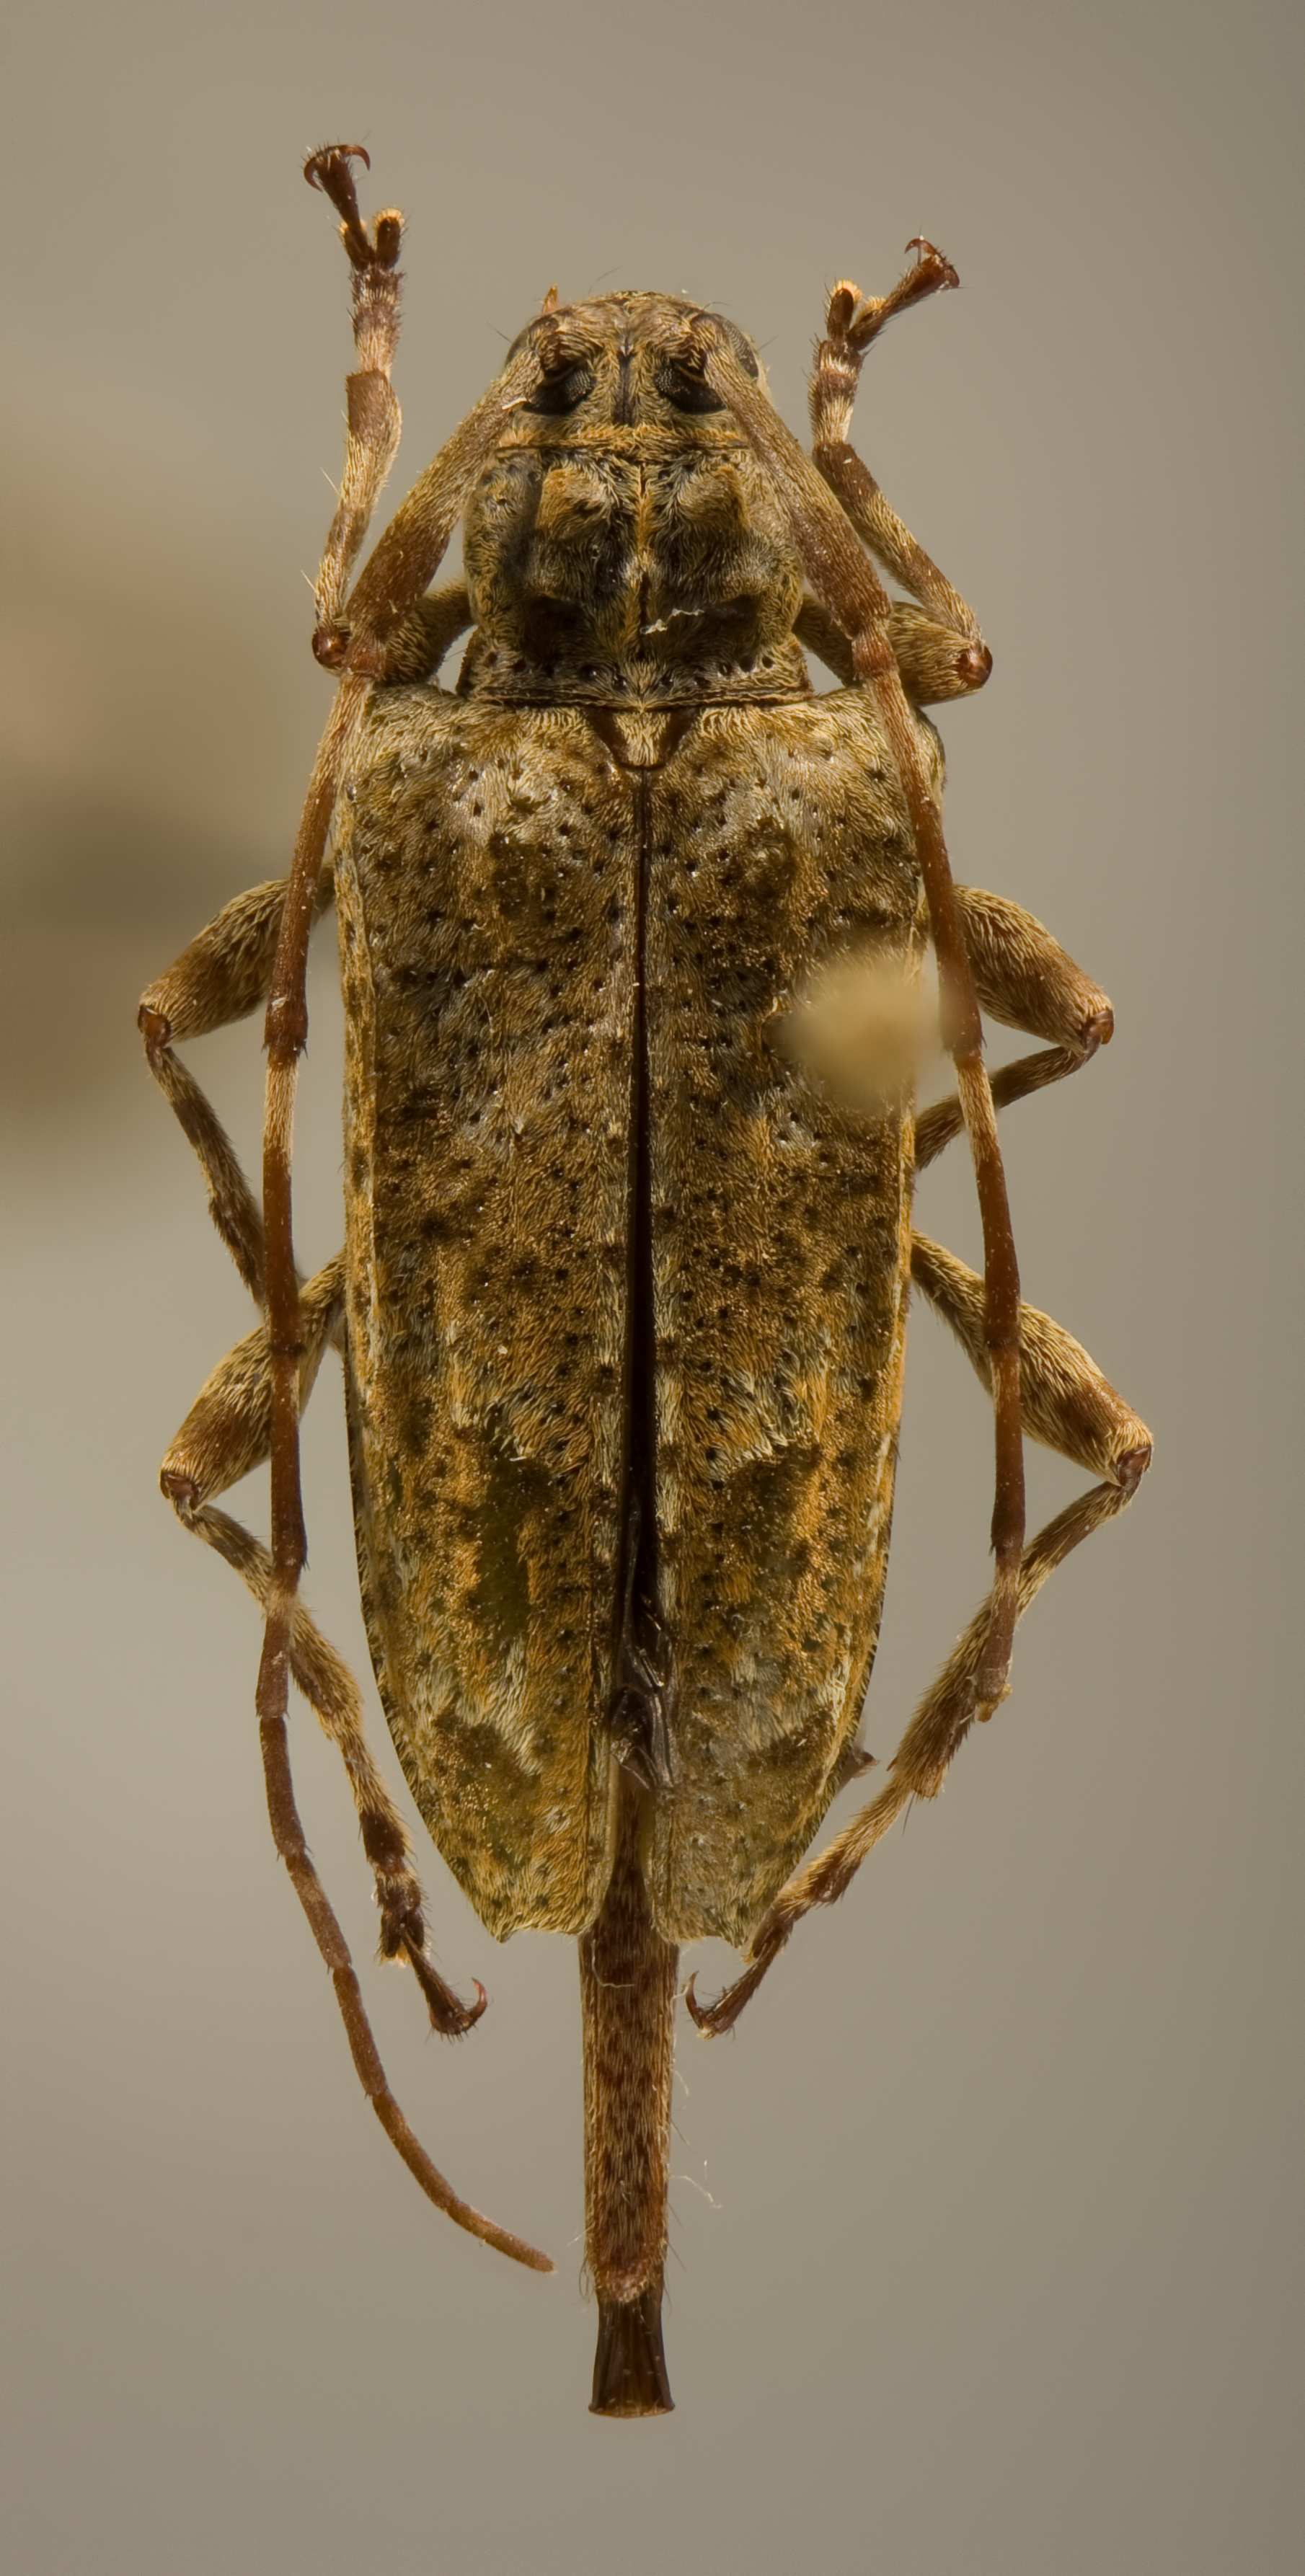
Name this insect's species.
Sympleurotis wappesi
